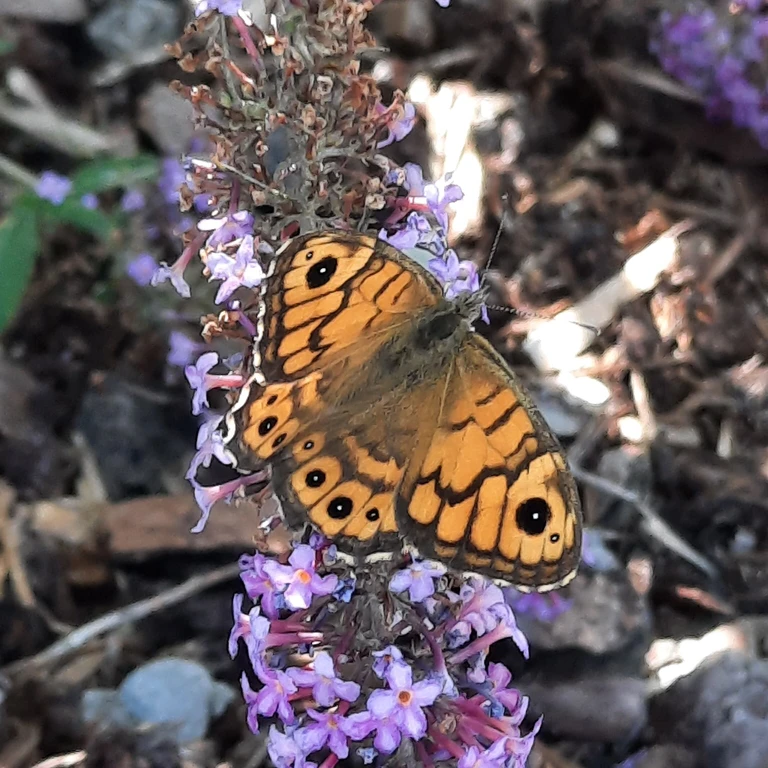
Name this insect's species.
Lasiommata megera (also Pararge megera)
